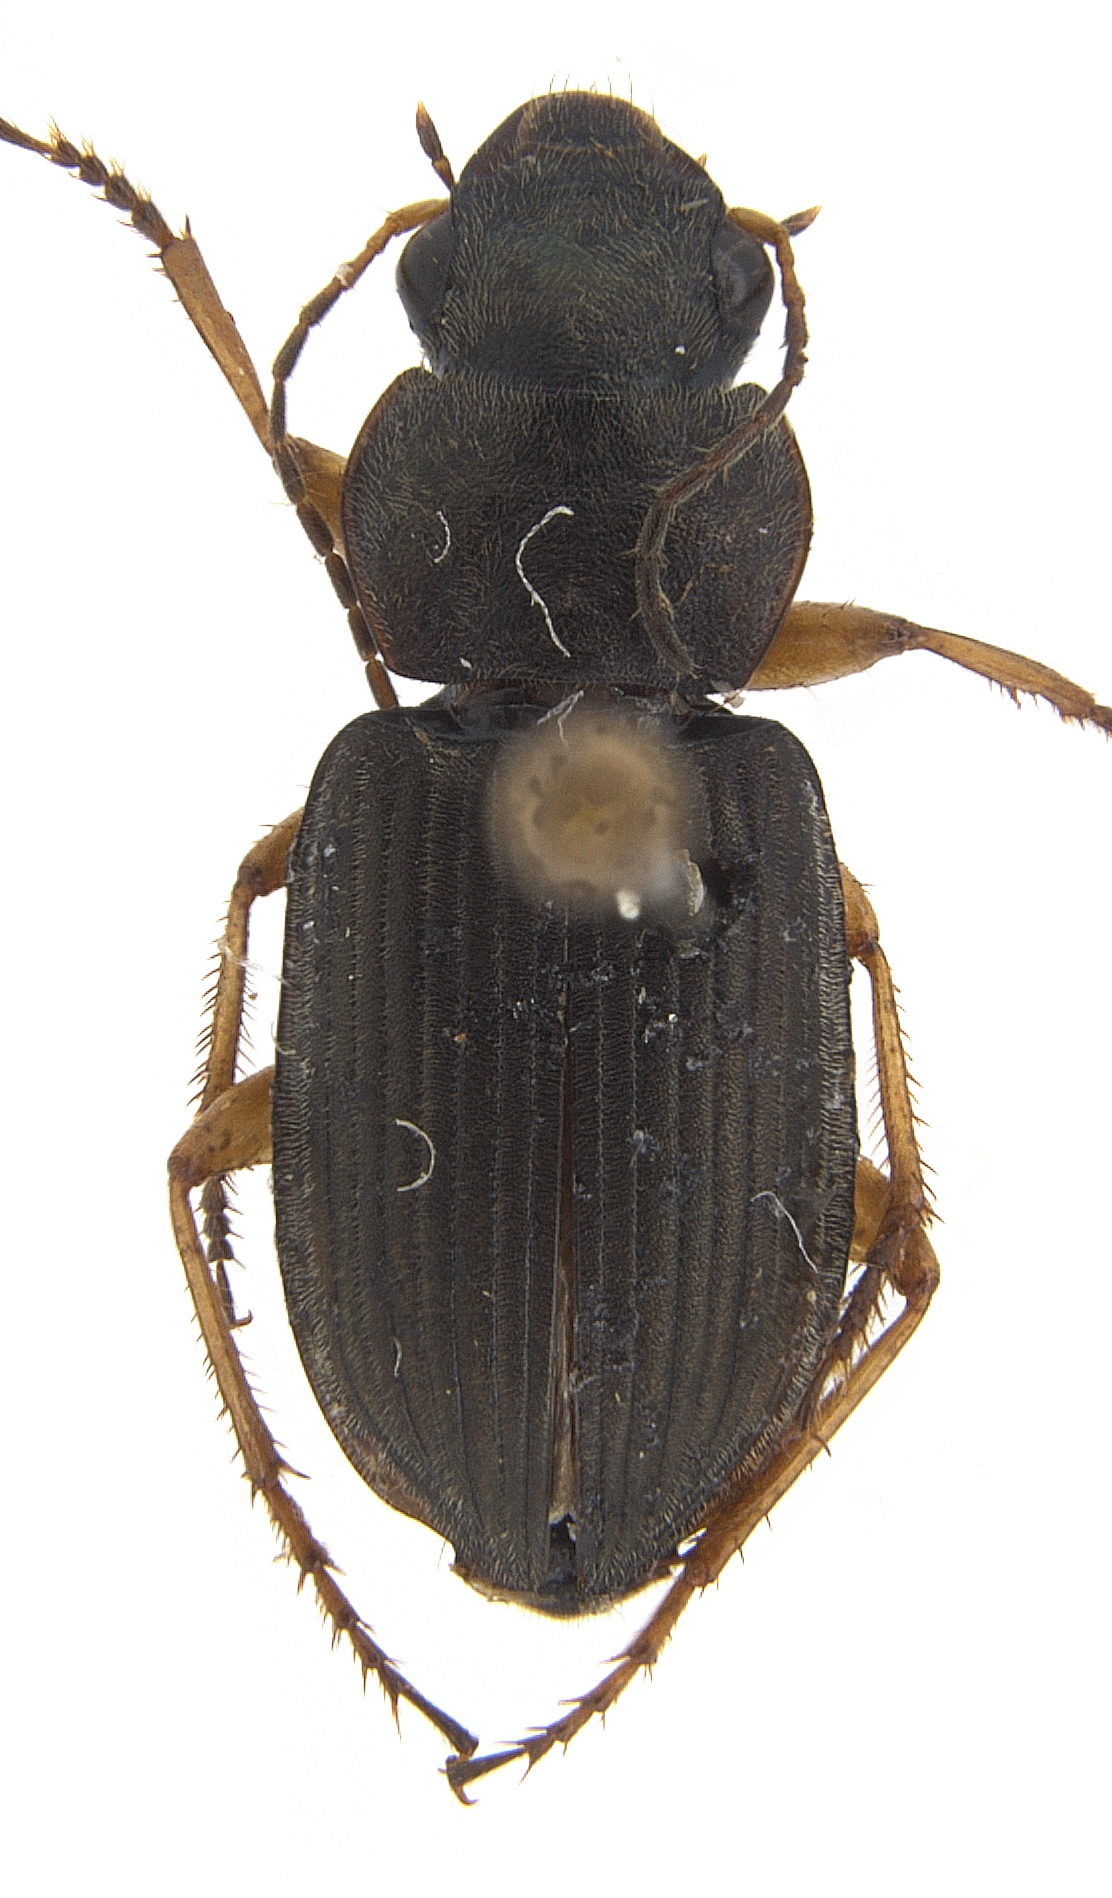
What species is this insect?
Platymetopus flavilabris
